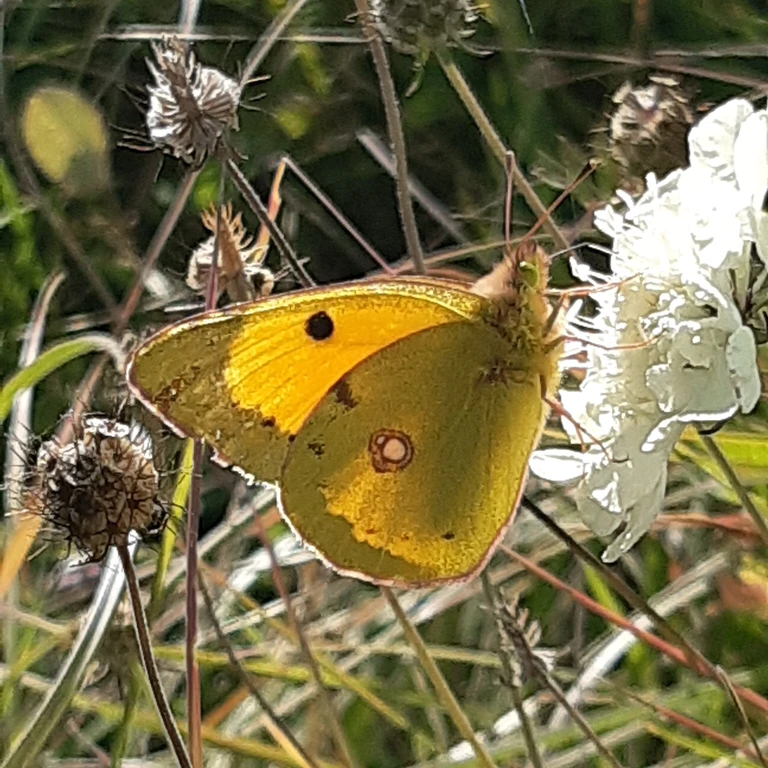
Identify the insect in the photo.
Colias croceus
